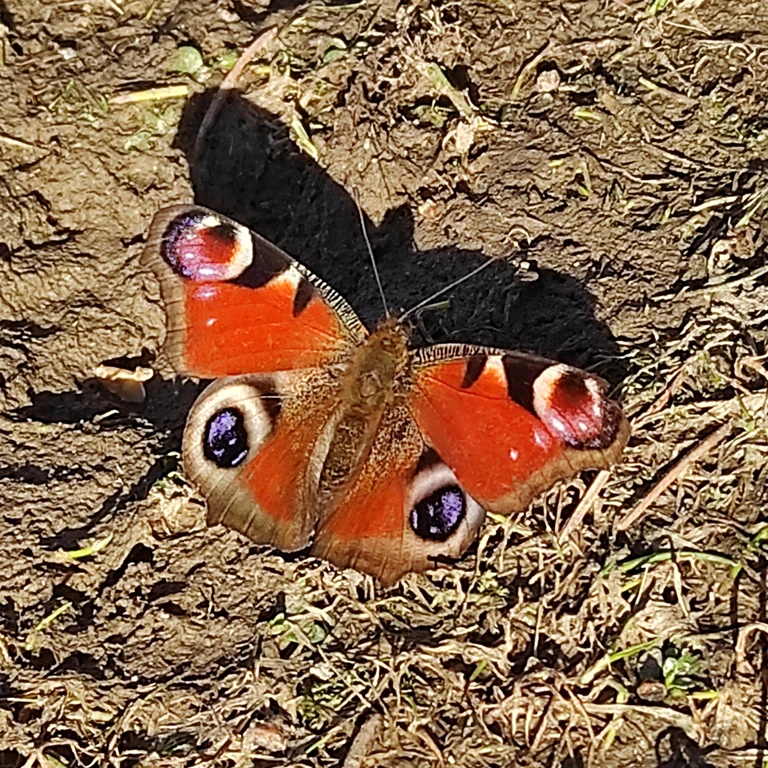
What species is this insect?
Aglais io
